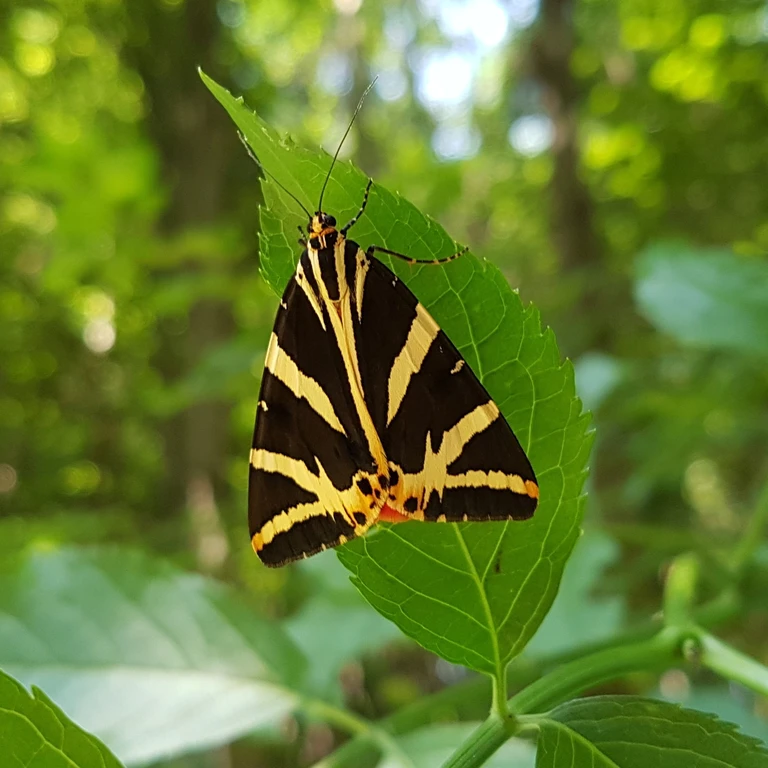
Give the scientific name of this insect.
Euplagia quadripunctaria
